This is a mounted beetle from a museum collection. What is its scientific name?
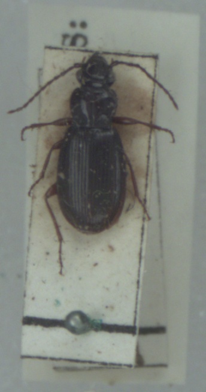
Patrobus atrorufus
